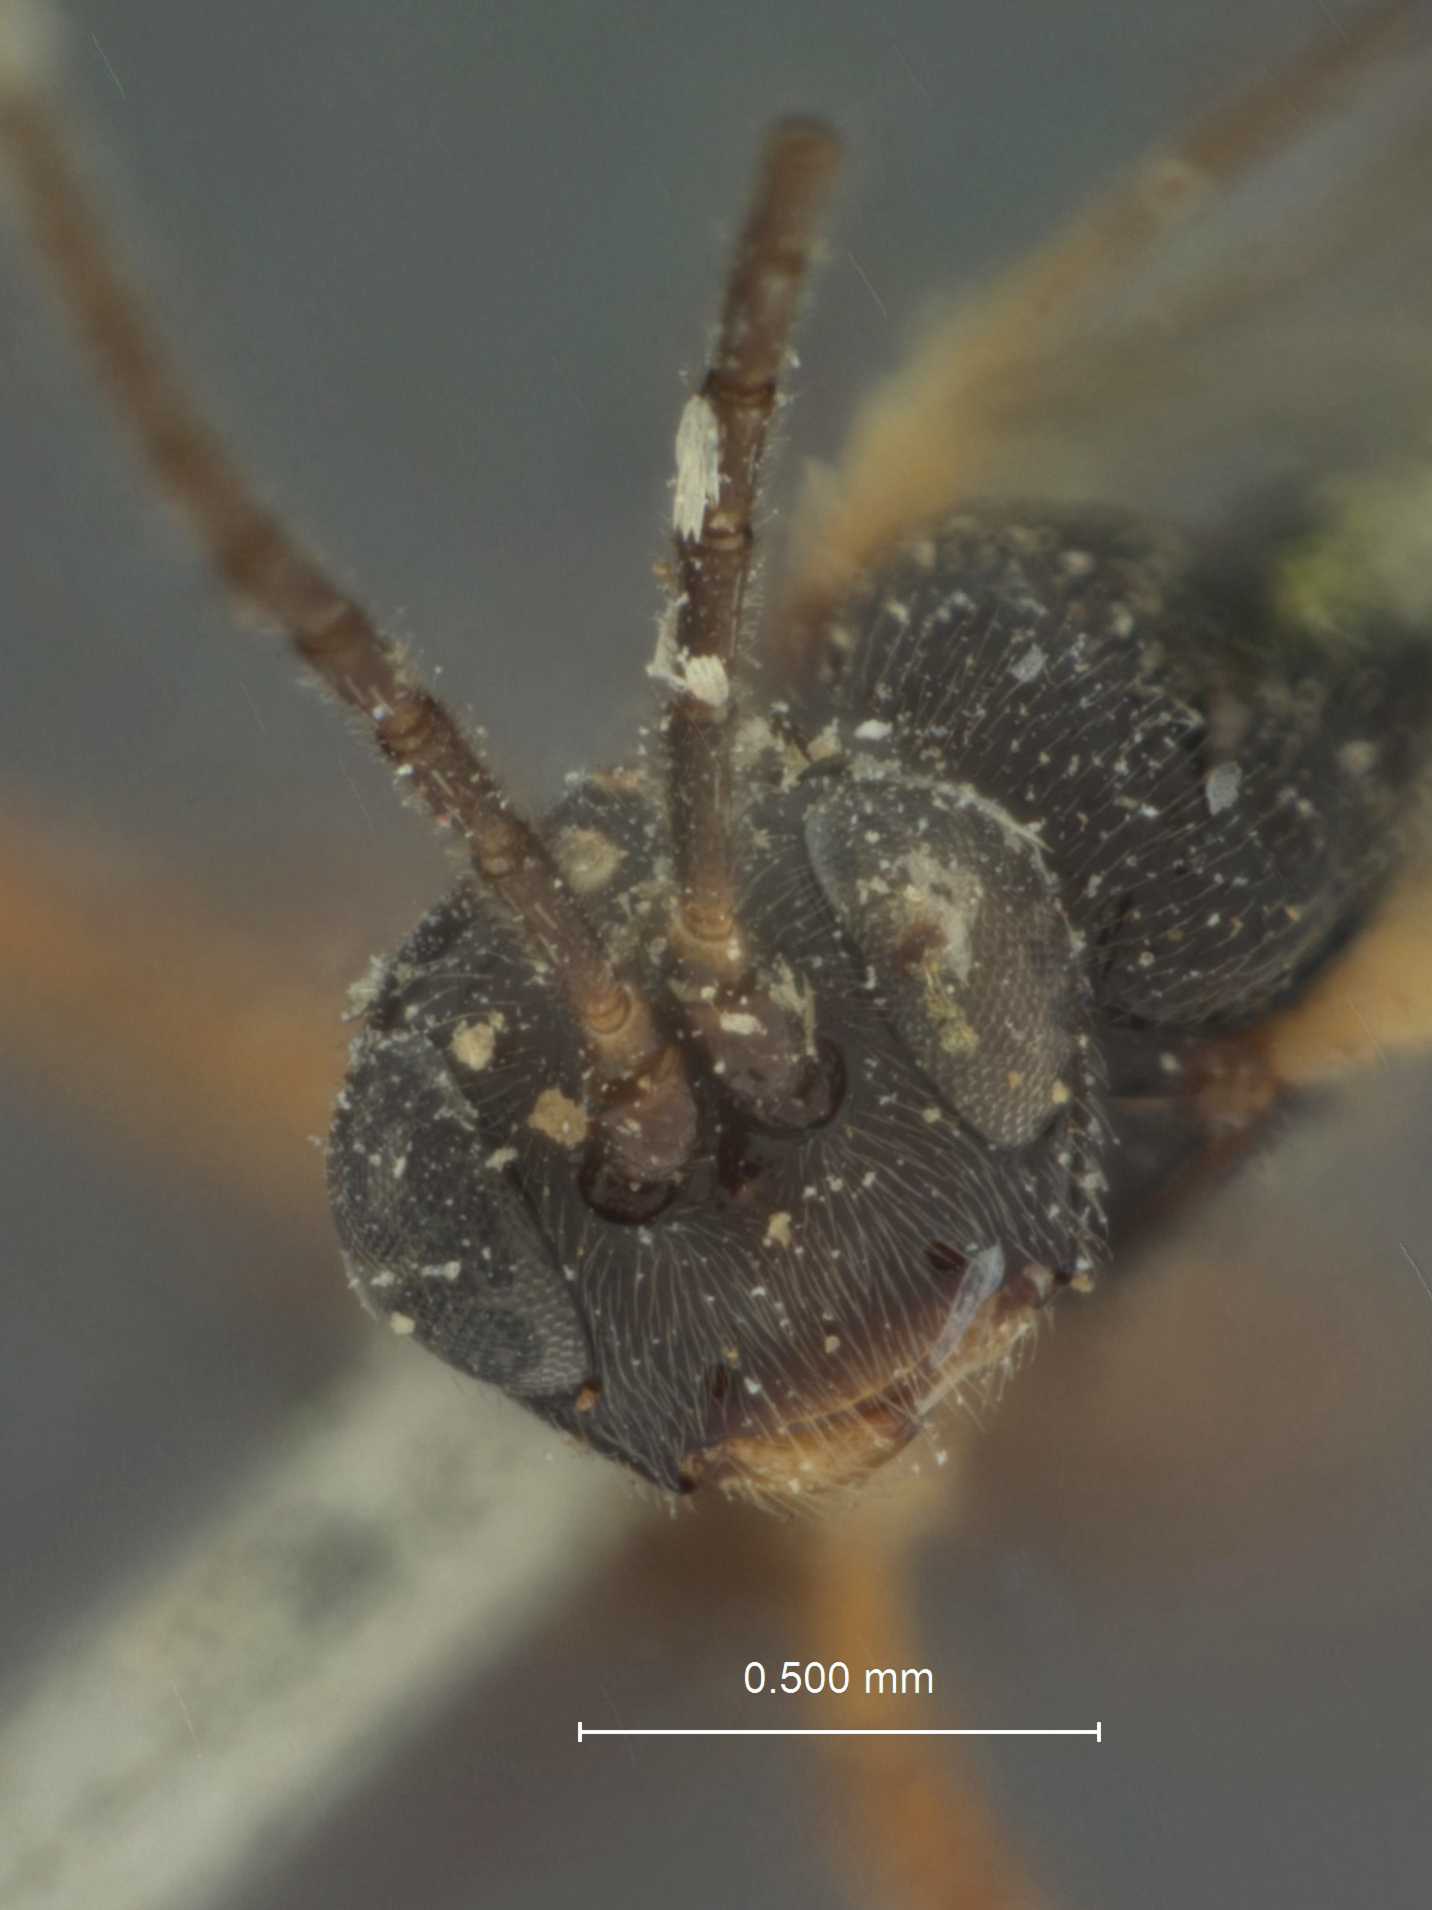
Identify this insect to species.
Exolytus ungae
